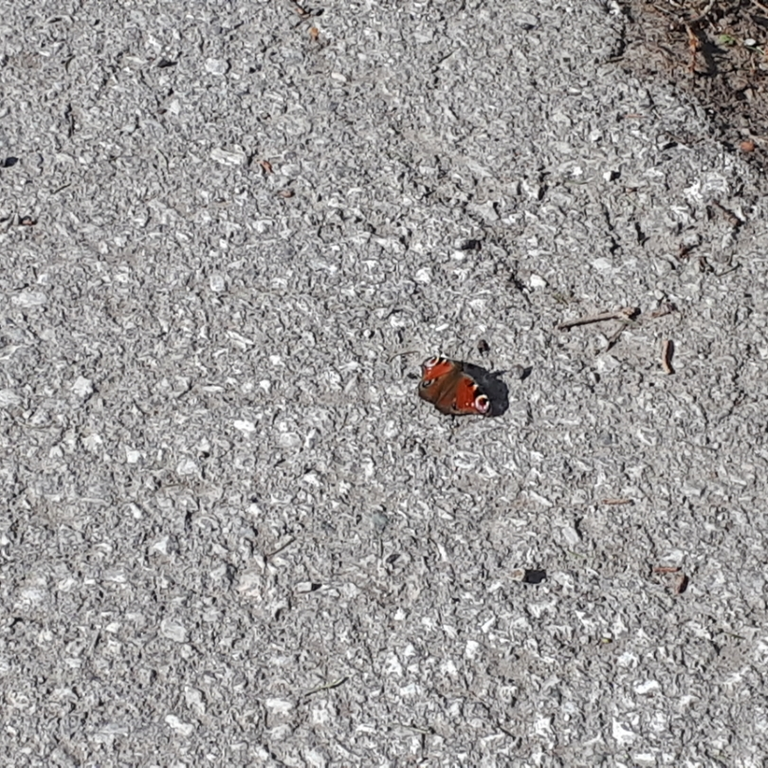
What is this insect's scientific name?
Aglais io
